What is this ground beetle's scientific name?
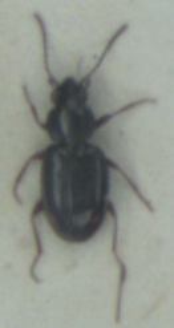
Bembidion guttula
